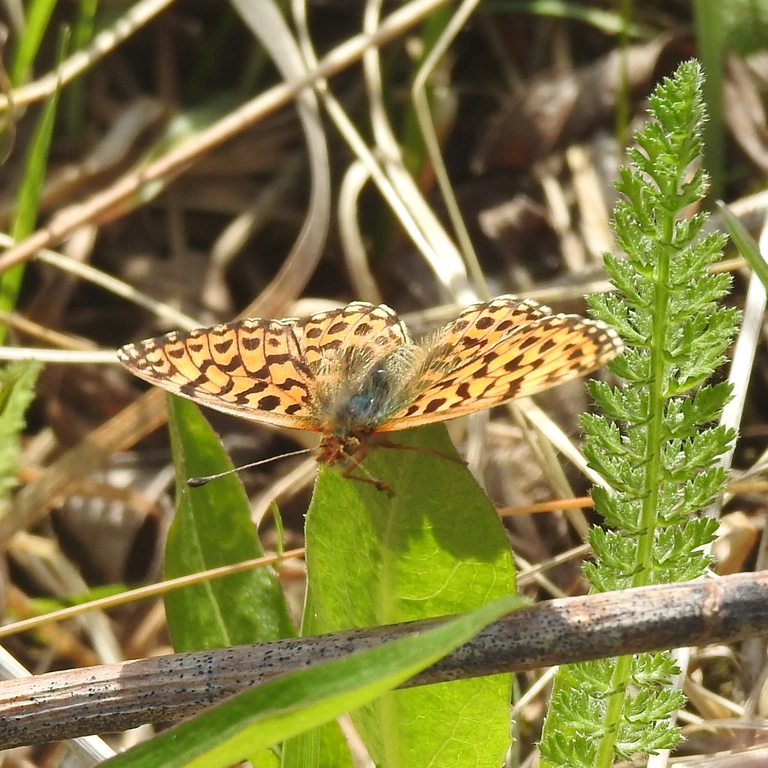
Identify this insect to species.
Boloria dia
